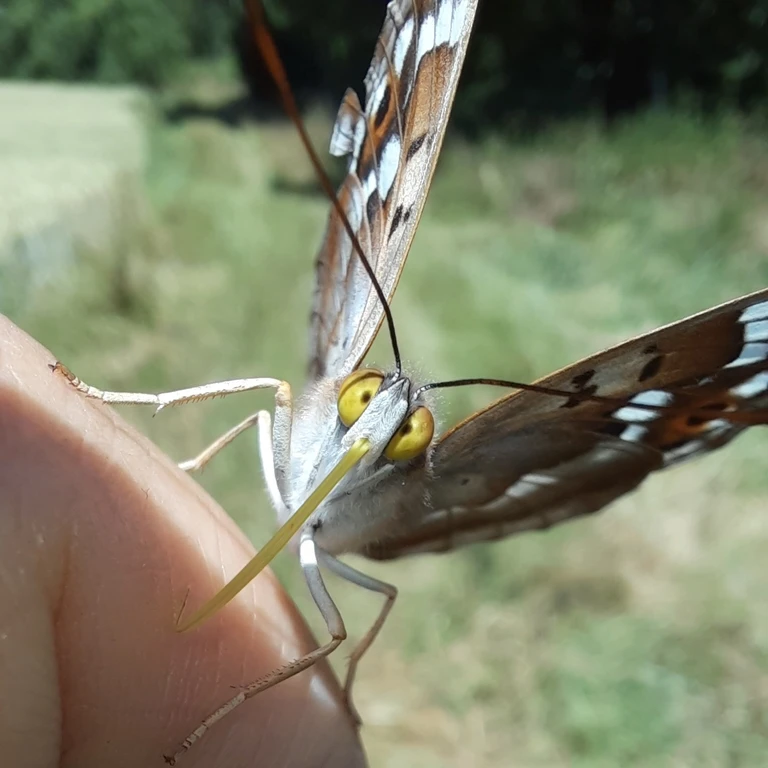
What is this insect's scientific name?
Apatura ilia
